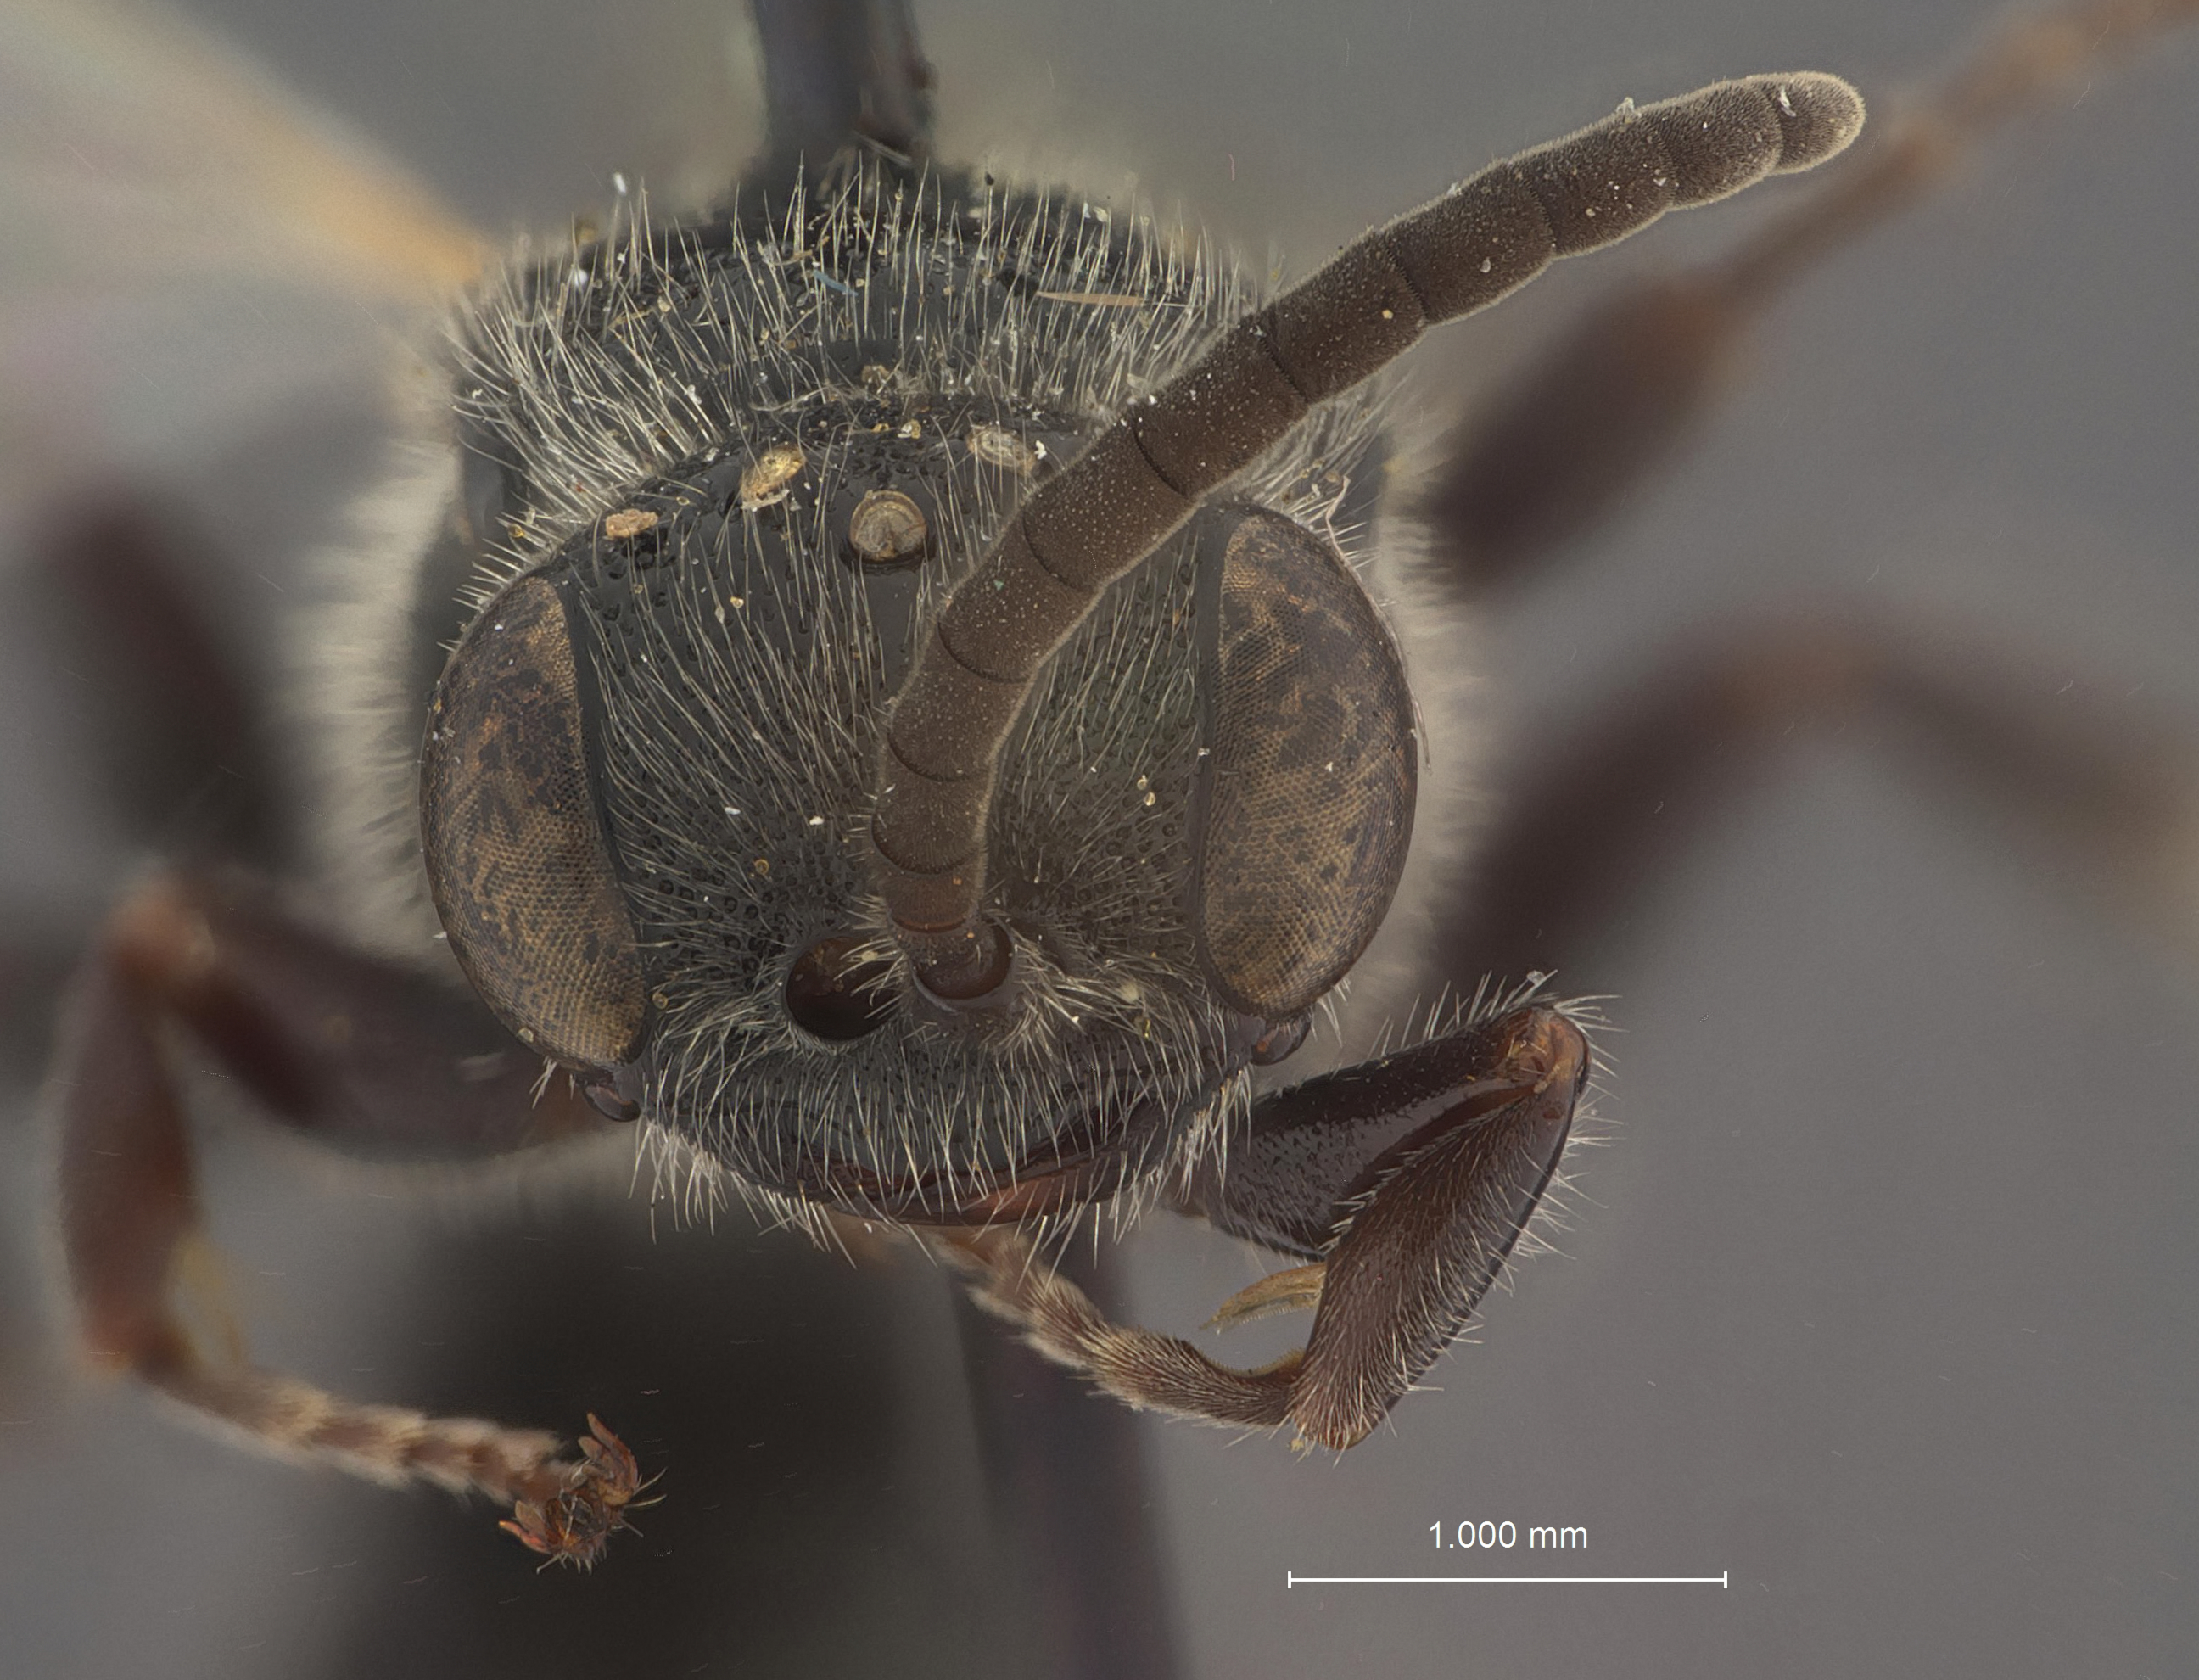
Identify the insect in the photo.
Tiphia greeneei
